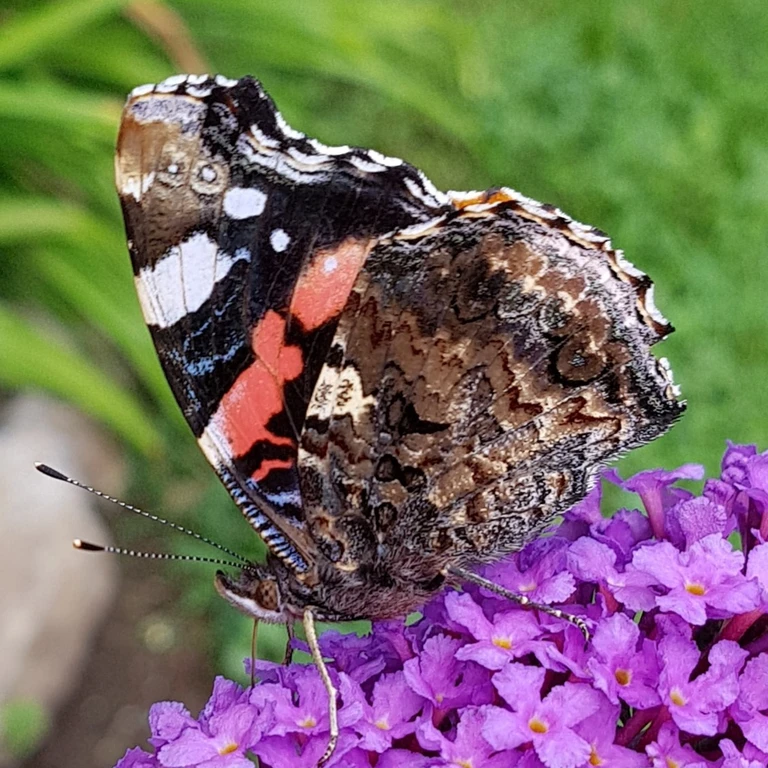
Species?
Vanessa atalanta
